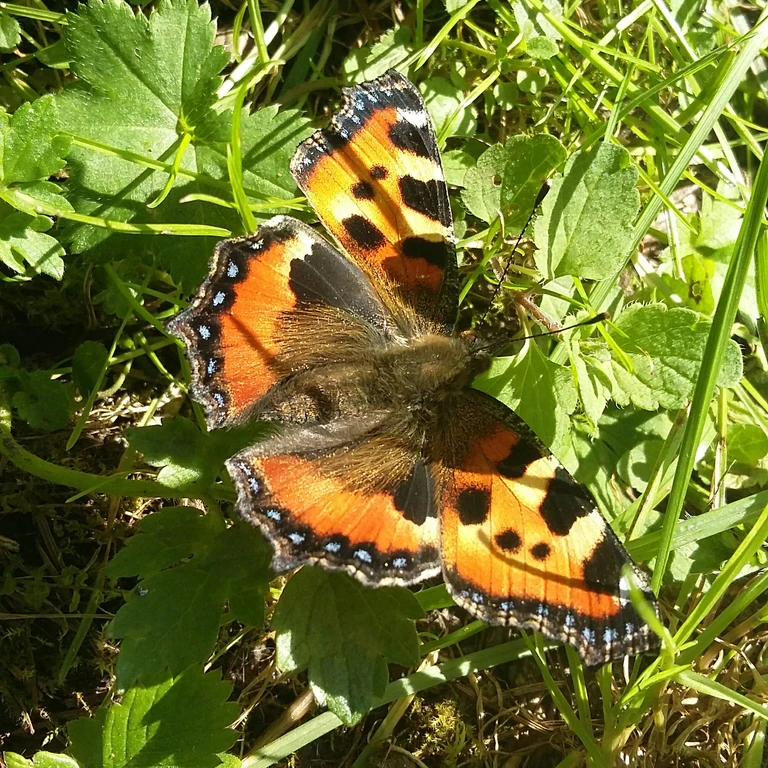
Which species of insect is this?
Aglais urticae
